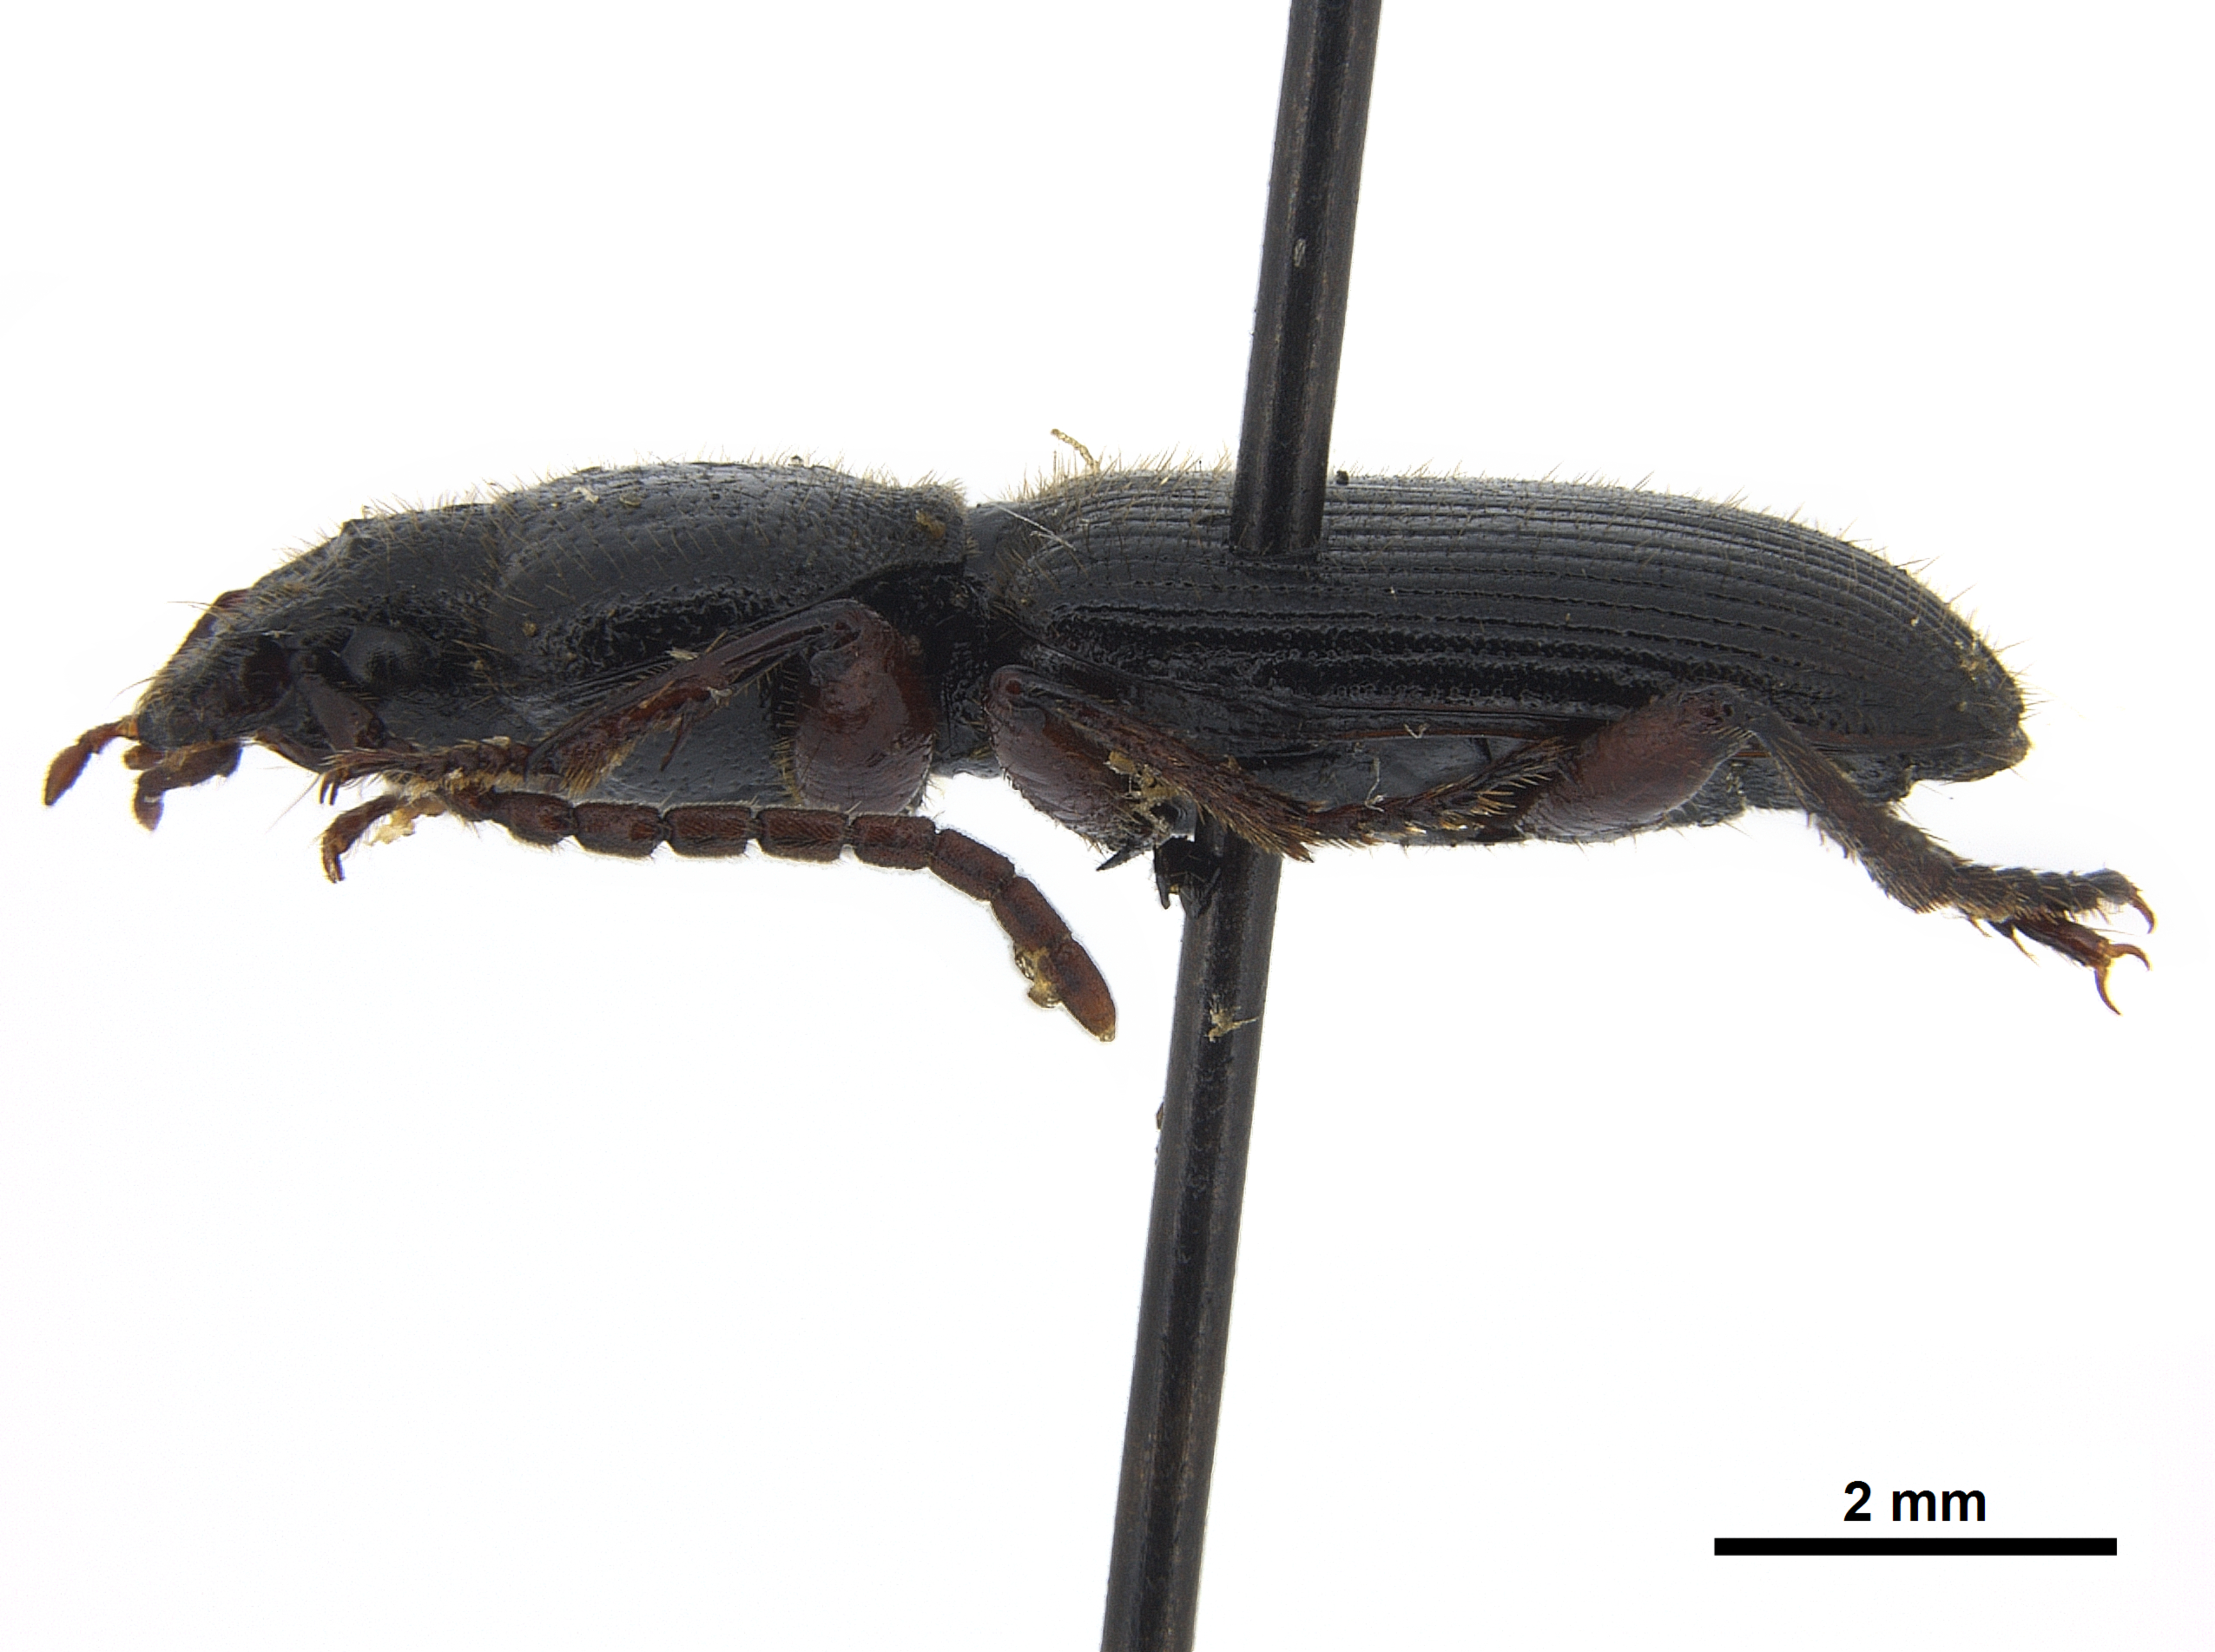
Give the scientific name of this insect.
Carterus rotundicollis
